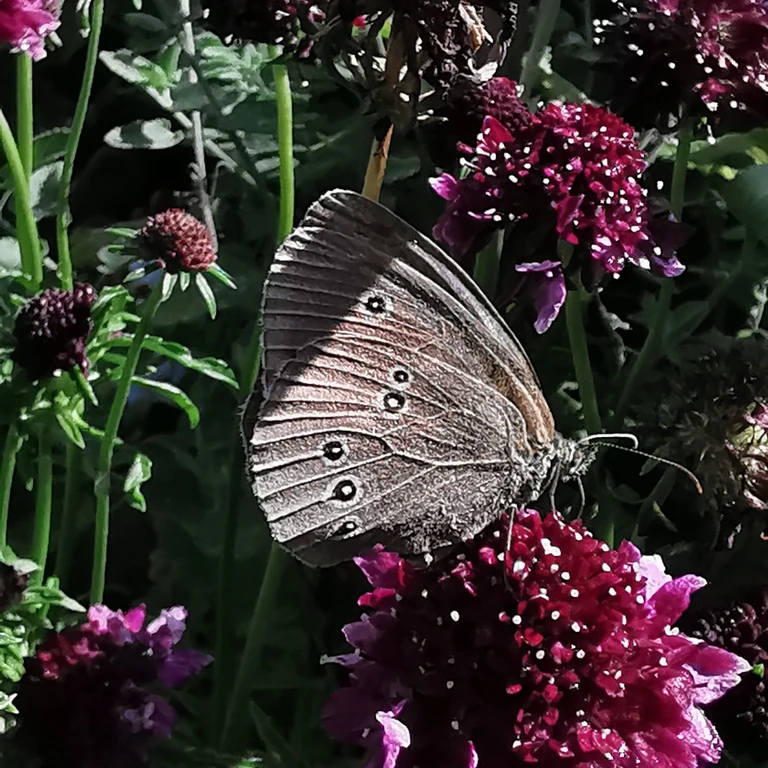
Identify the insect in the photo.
Aphantopus hyperantus
